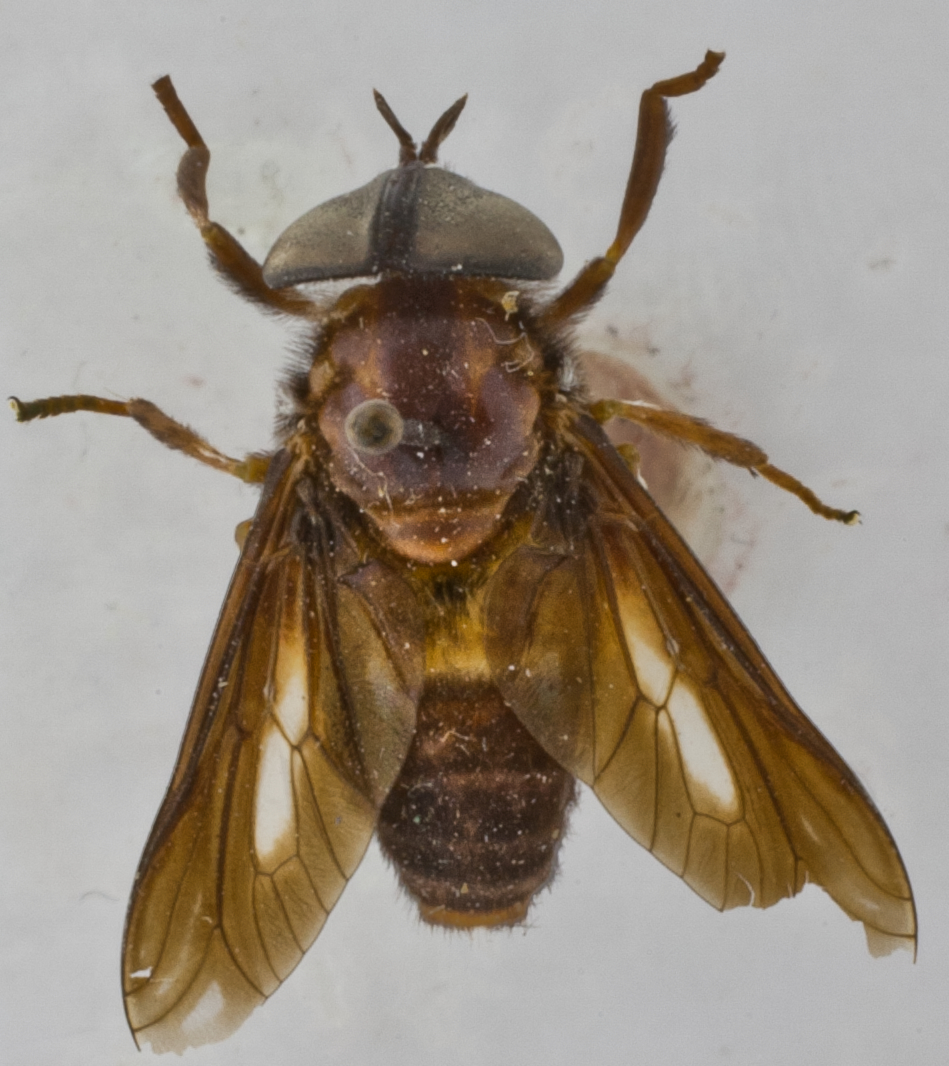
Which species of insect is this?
Stibasoma dyridophorum (also Stibasoma festivum)
